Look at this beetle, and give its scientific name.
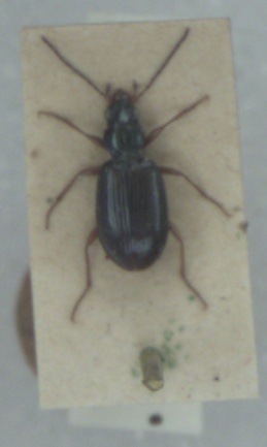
Bembidion monticola
